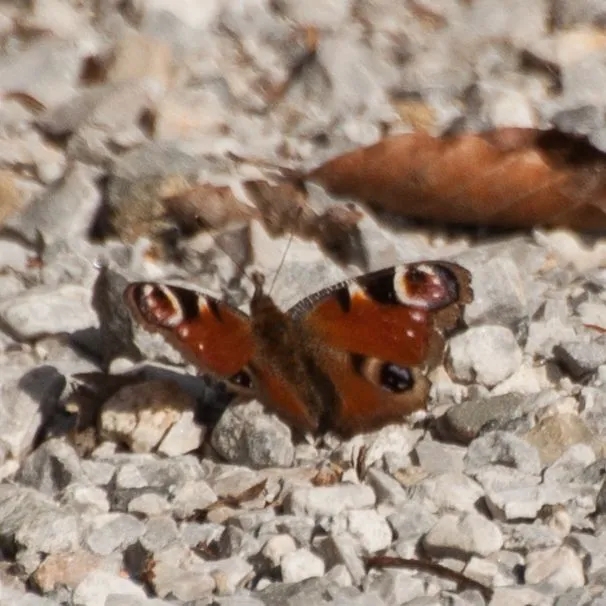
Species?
Aglais io
